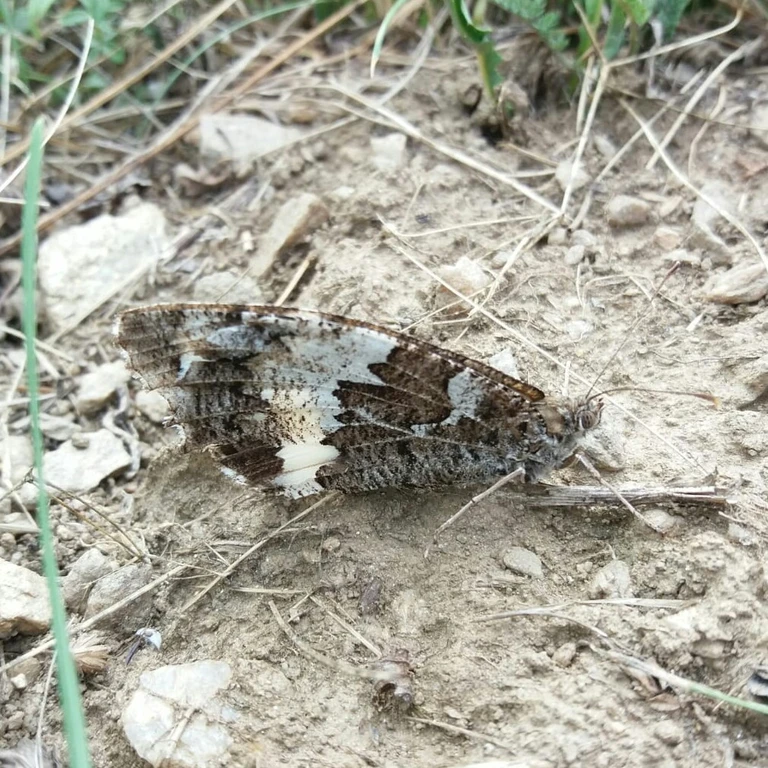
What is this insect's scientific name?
Brintesia circe
